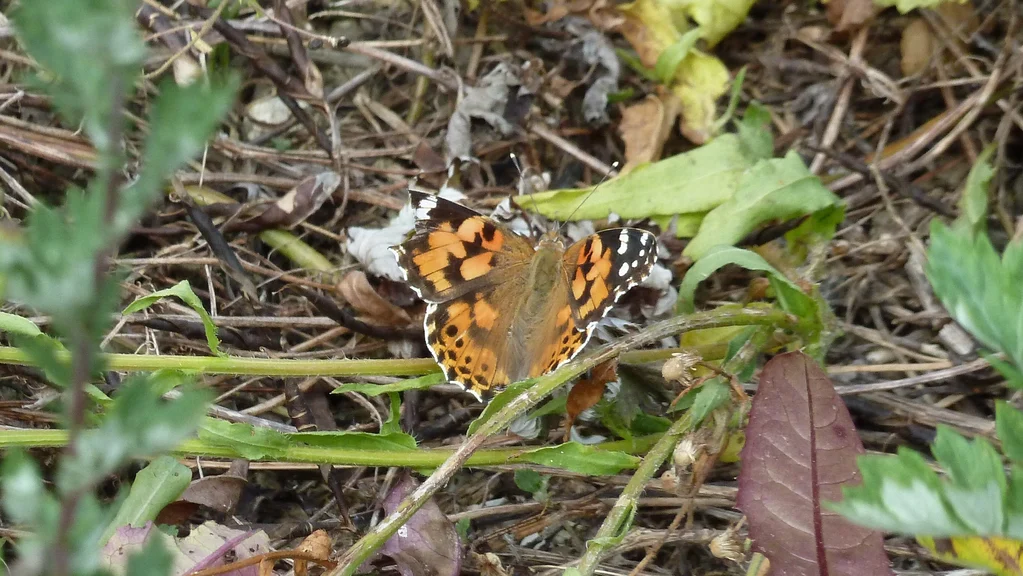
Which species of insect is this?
Vanessa cardui
